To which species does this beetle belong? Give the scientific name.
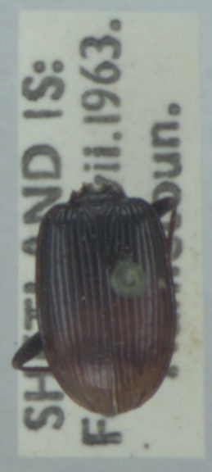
Nebria salina
